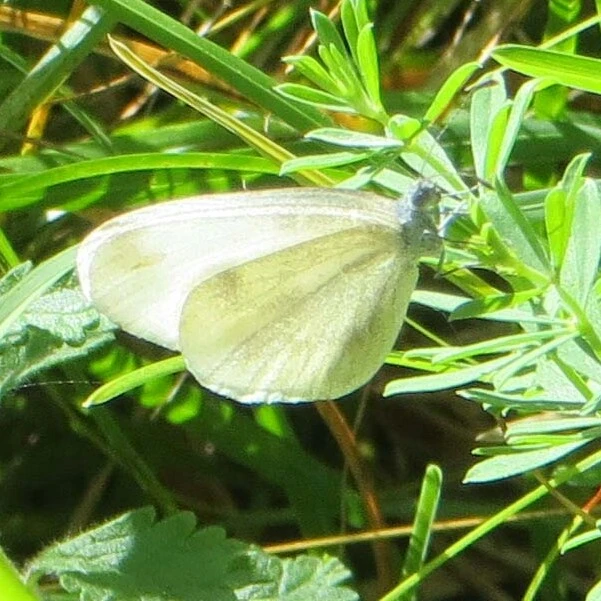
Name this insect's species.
Leptidea sinapis/juvernica
